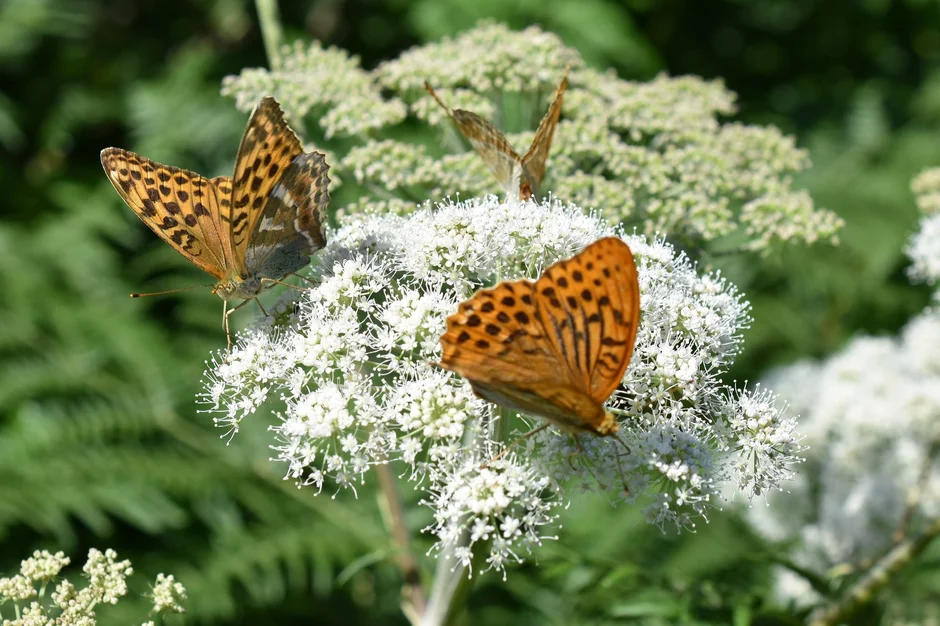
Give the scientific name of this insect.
Argynnis paphia
